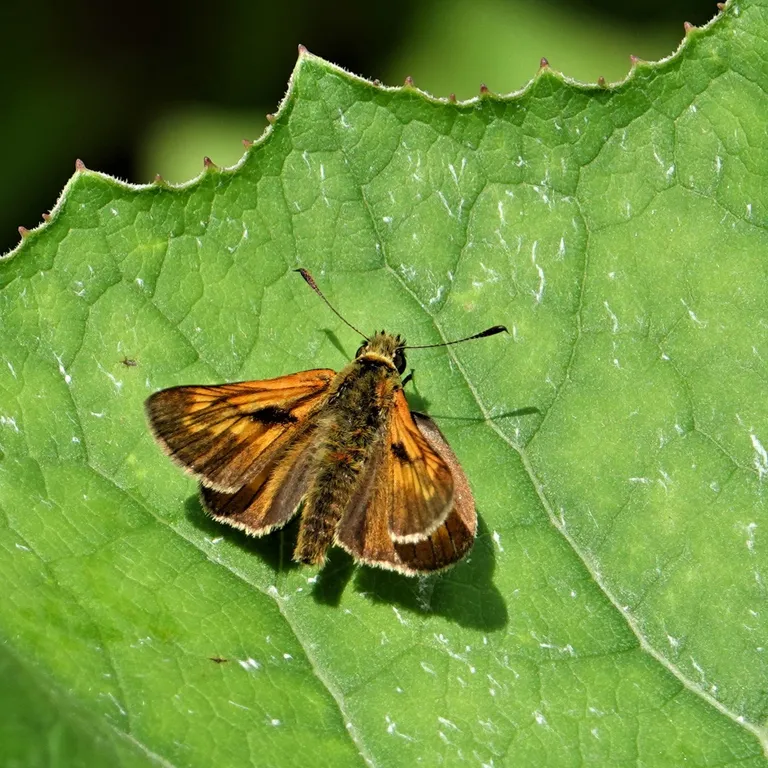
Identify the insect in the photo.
Ochlodes sylvanus (also Ochlodes venata)
